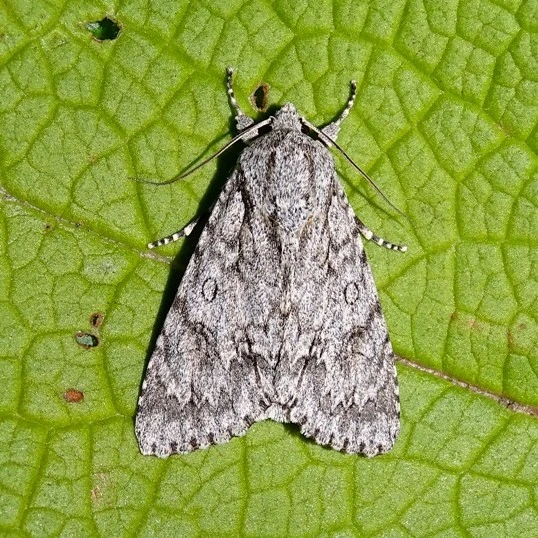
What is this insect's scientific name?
Acronicta aceris
